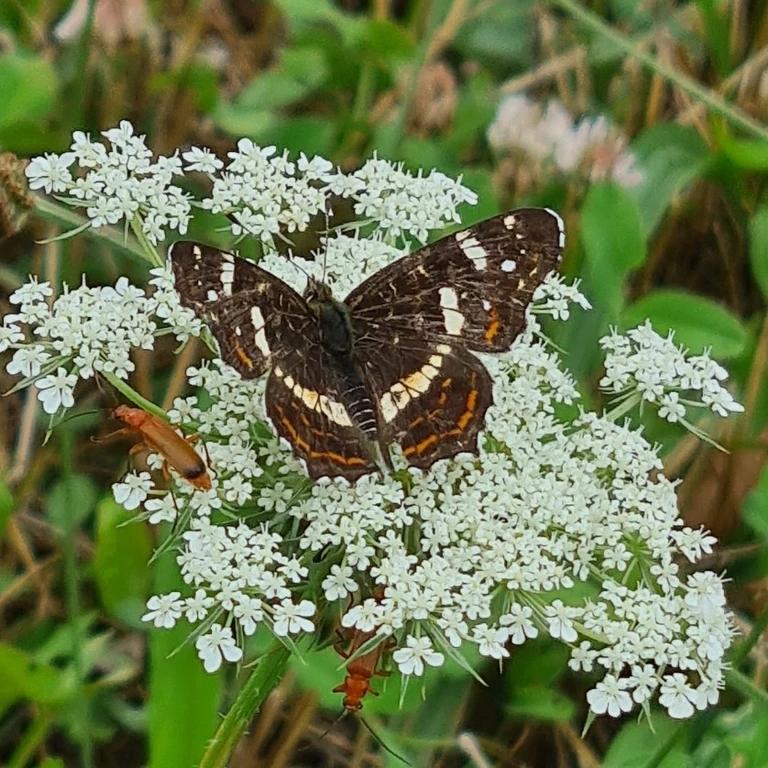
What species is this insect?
Araschnia levana
